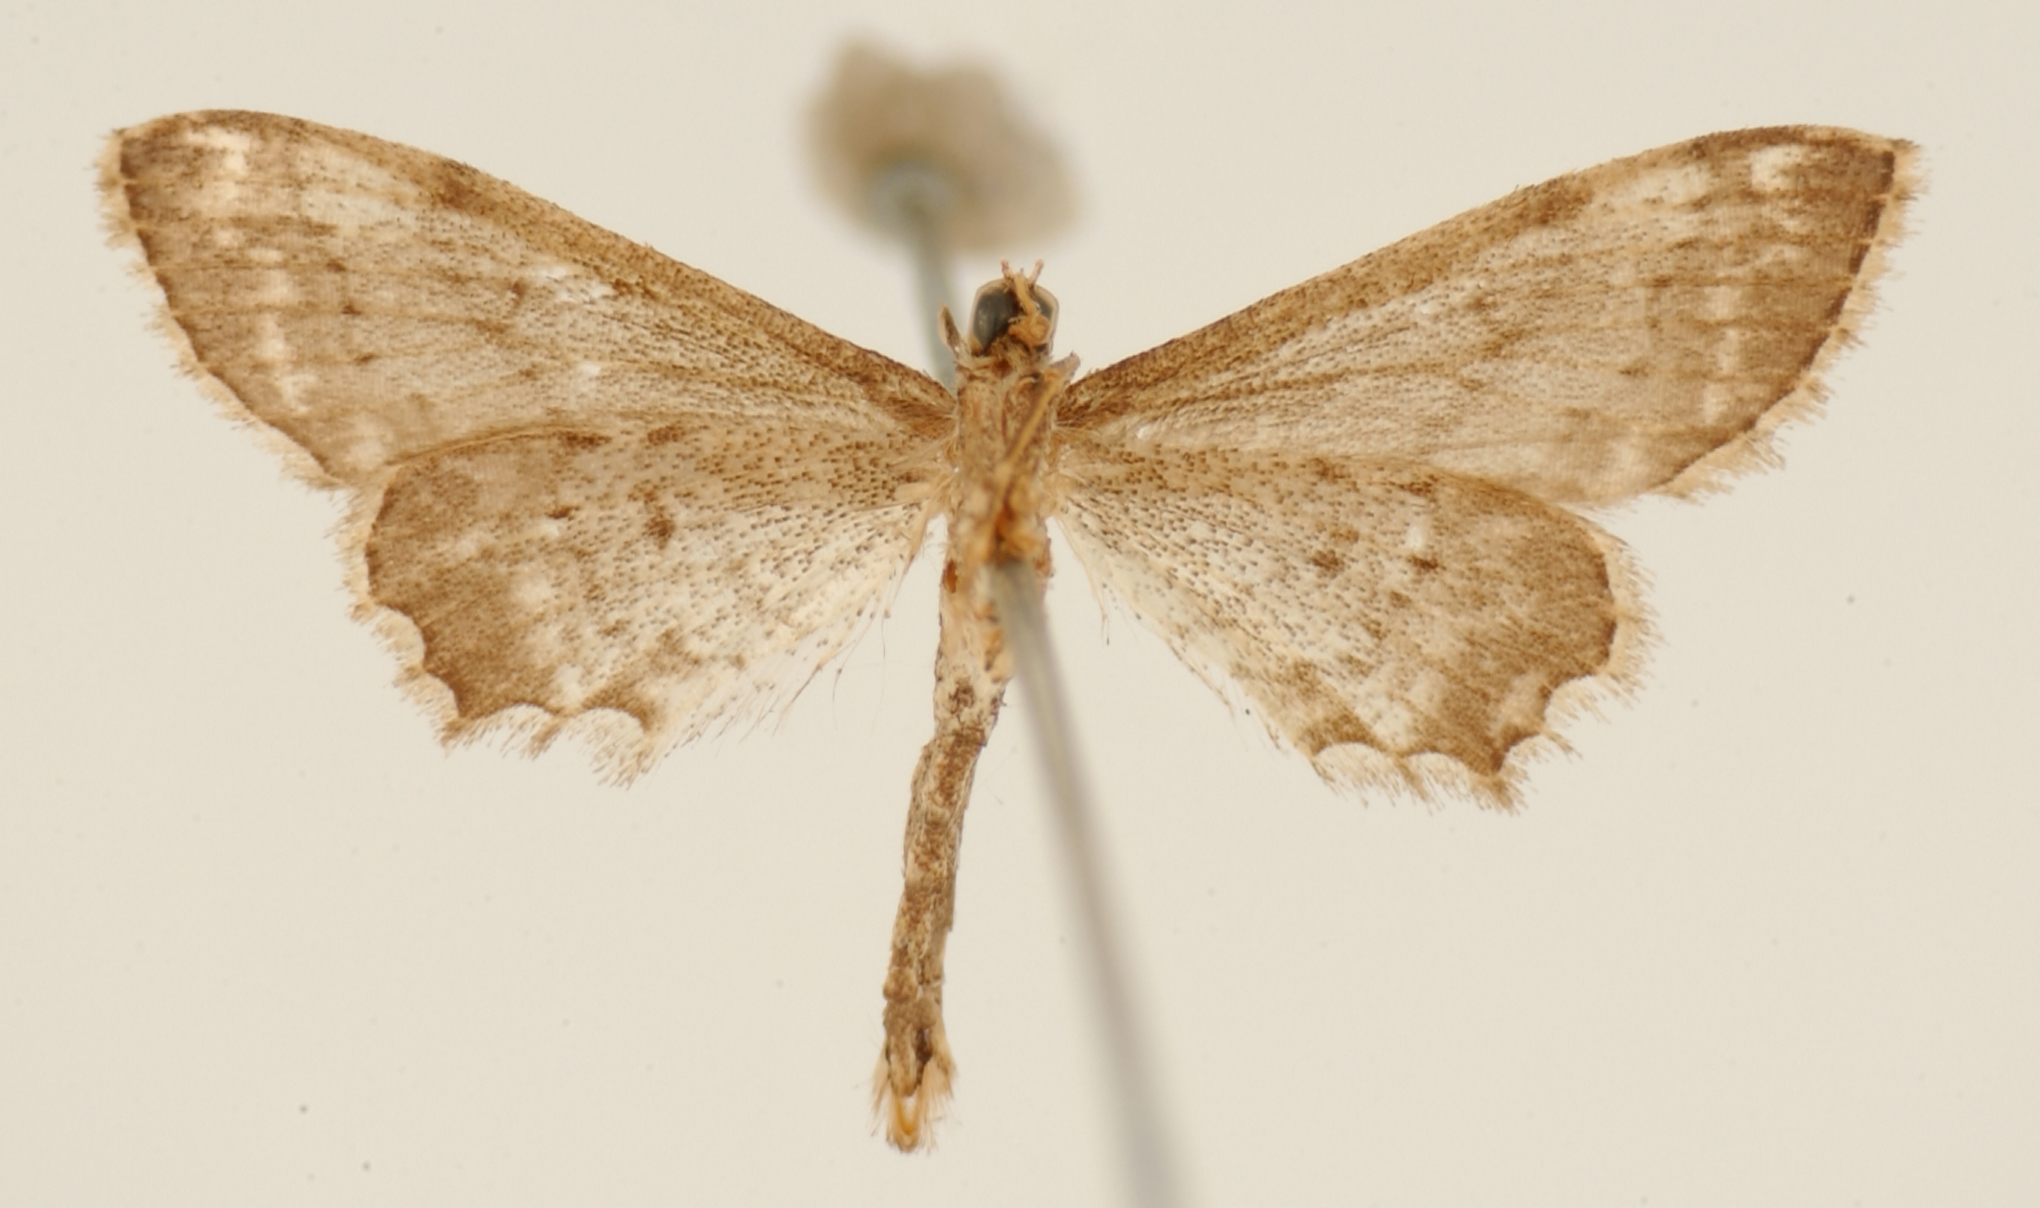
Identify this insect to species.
Eumacrodes excilinea
